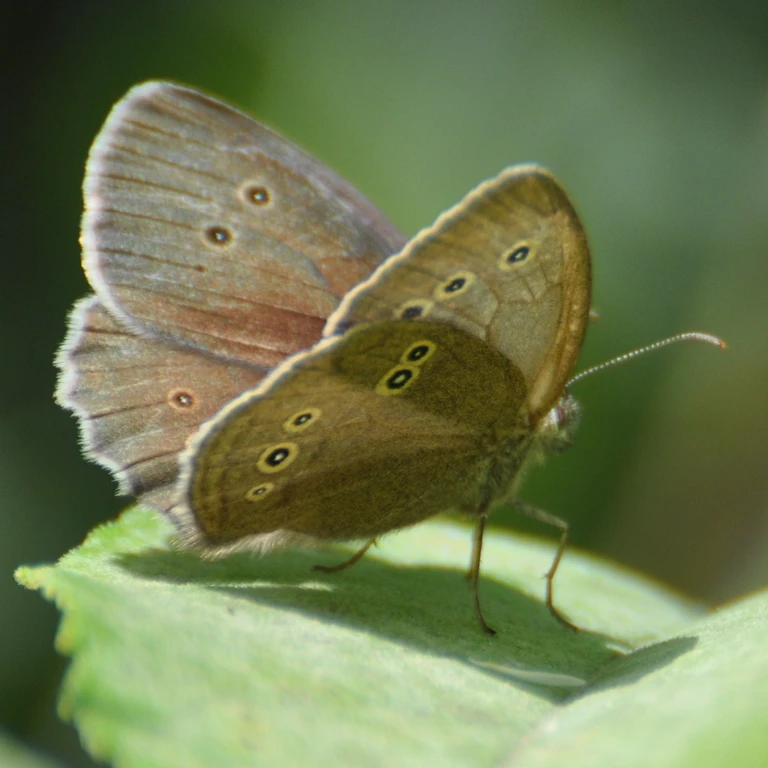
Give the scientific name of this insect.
Aphantopus hyperantus
